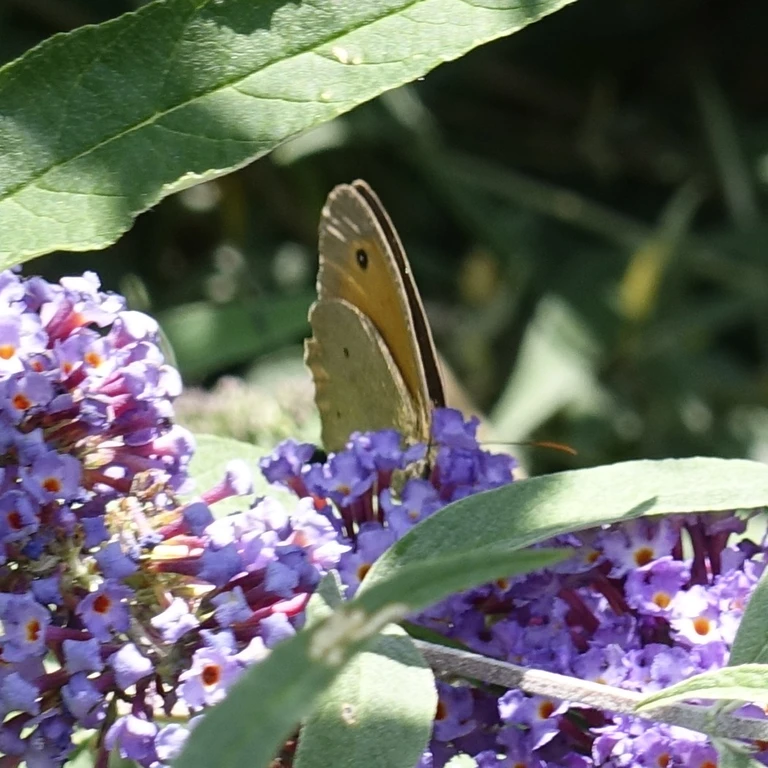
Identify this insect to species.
Maniola jurtina
